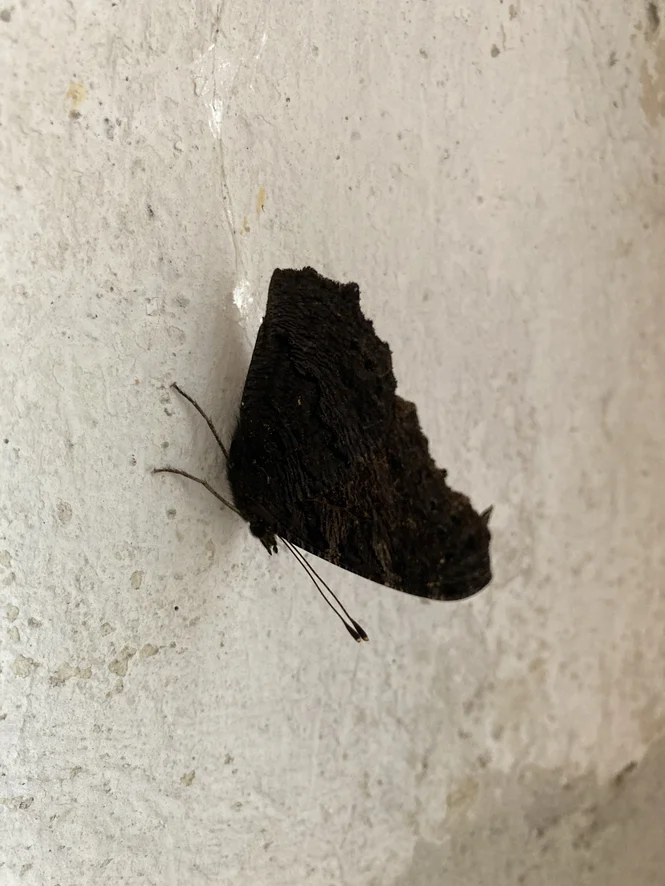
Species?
Aglais io
